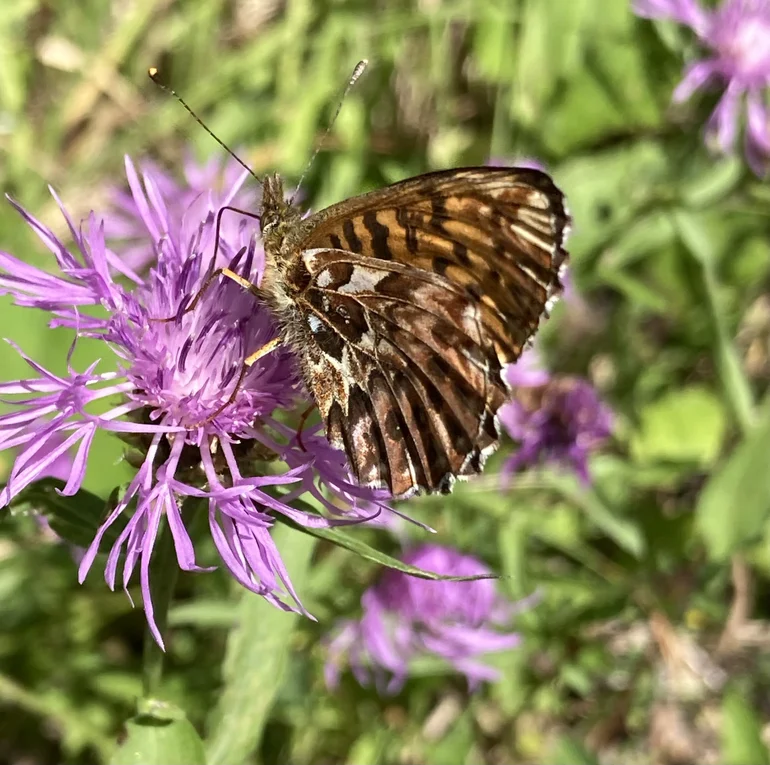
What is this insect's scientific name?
Boloria titania
